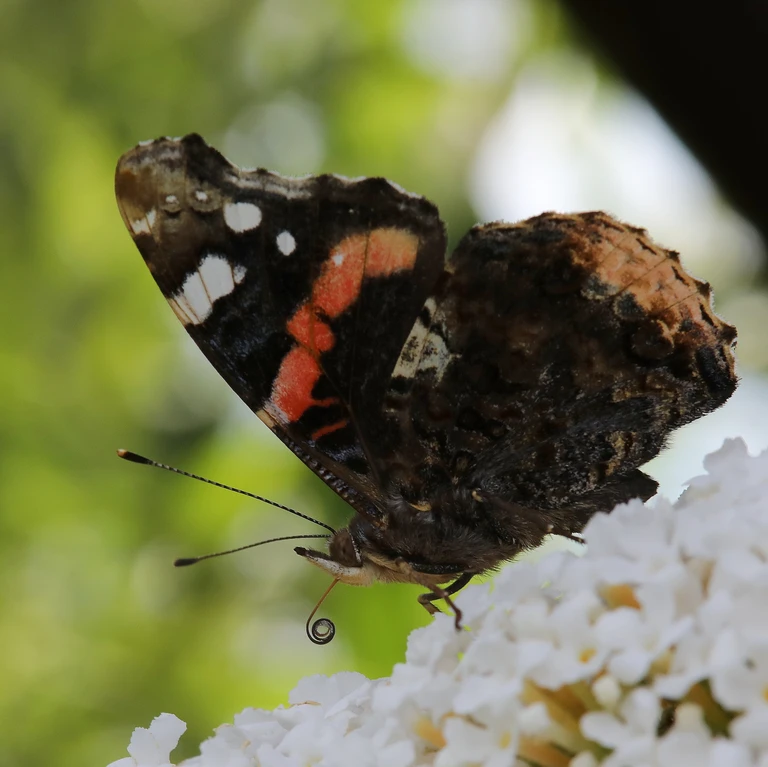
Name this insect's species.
Vanessa atalanta
